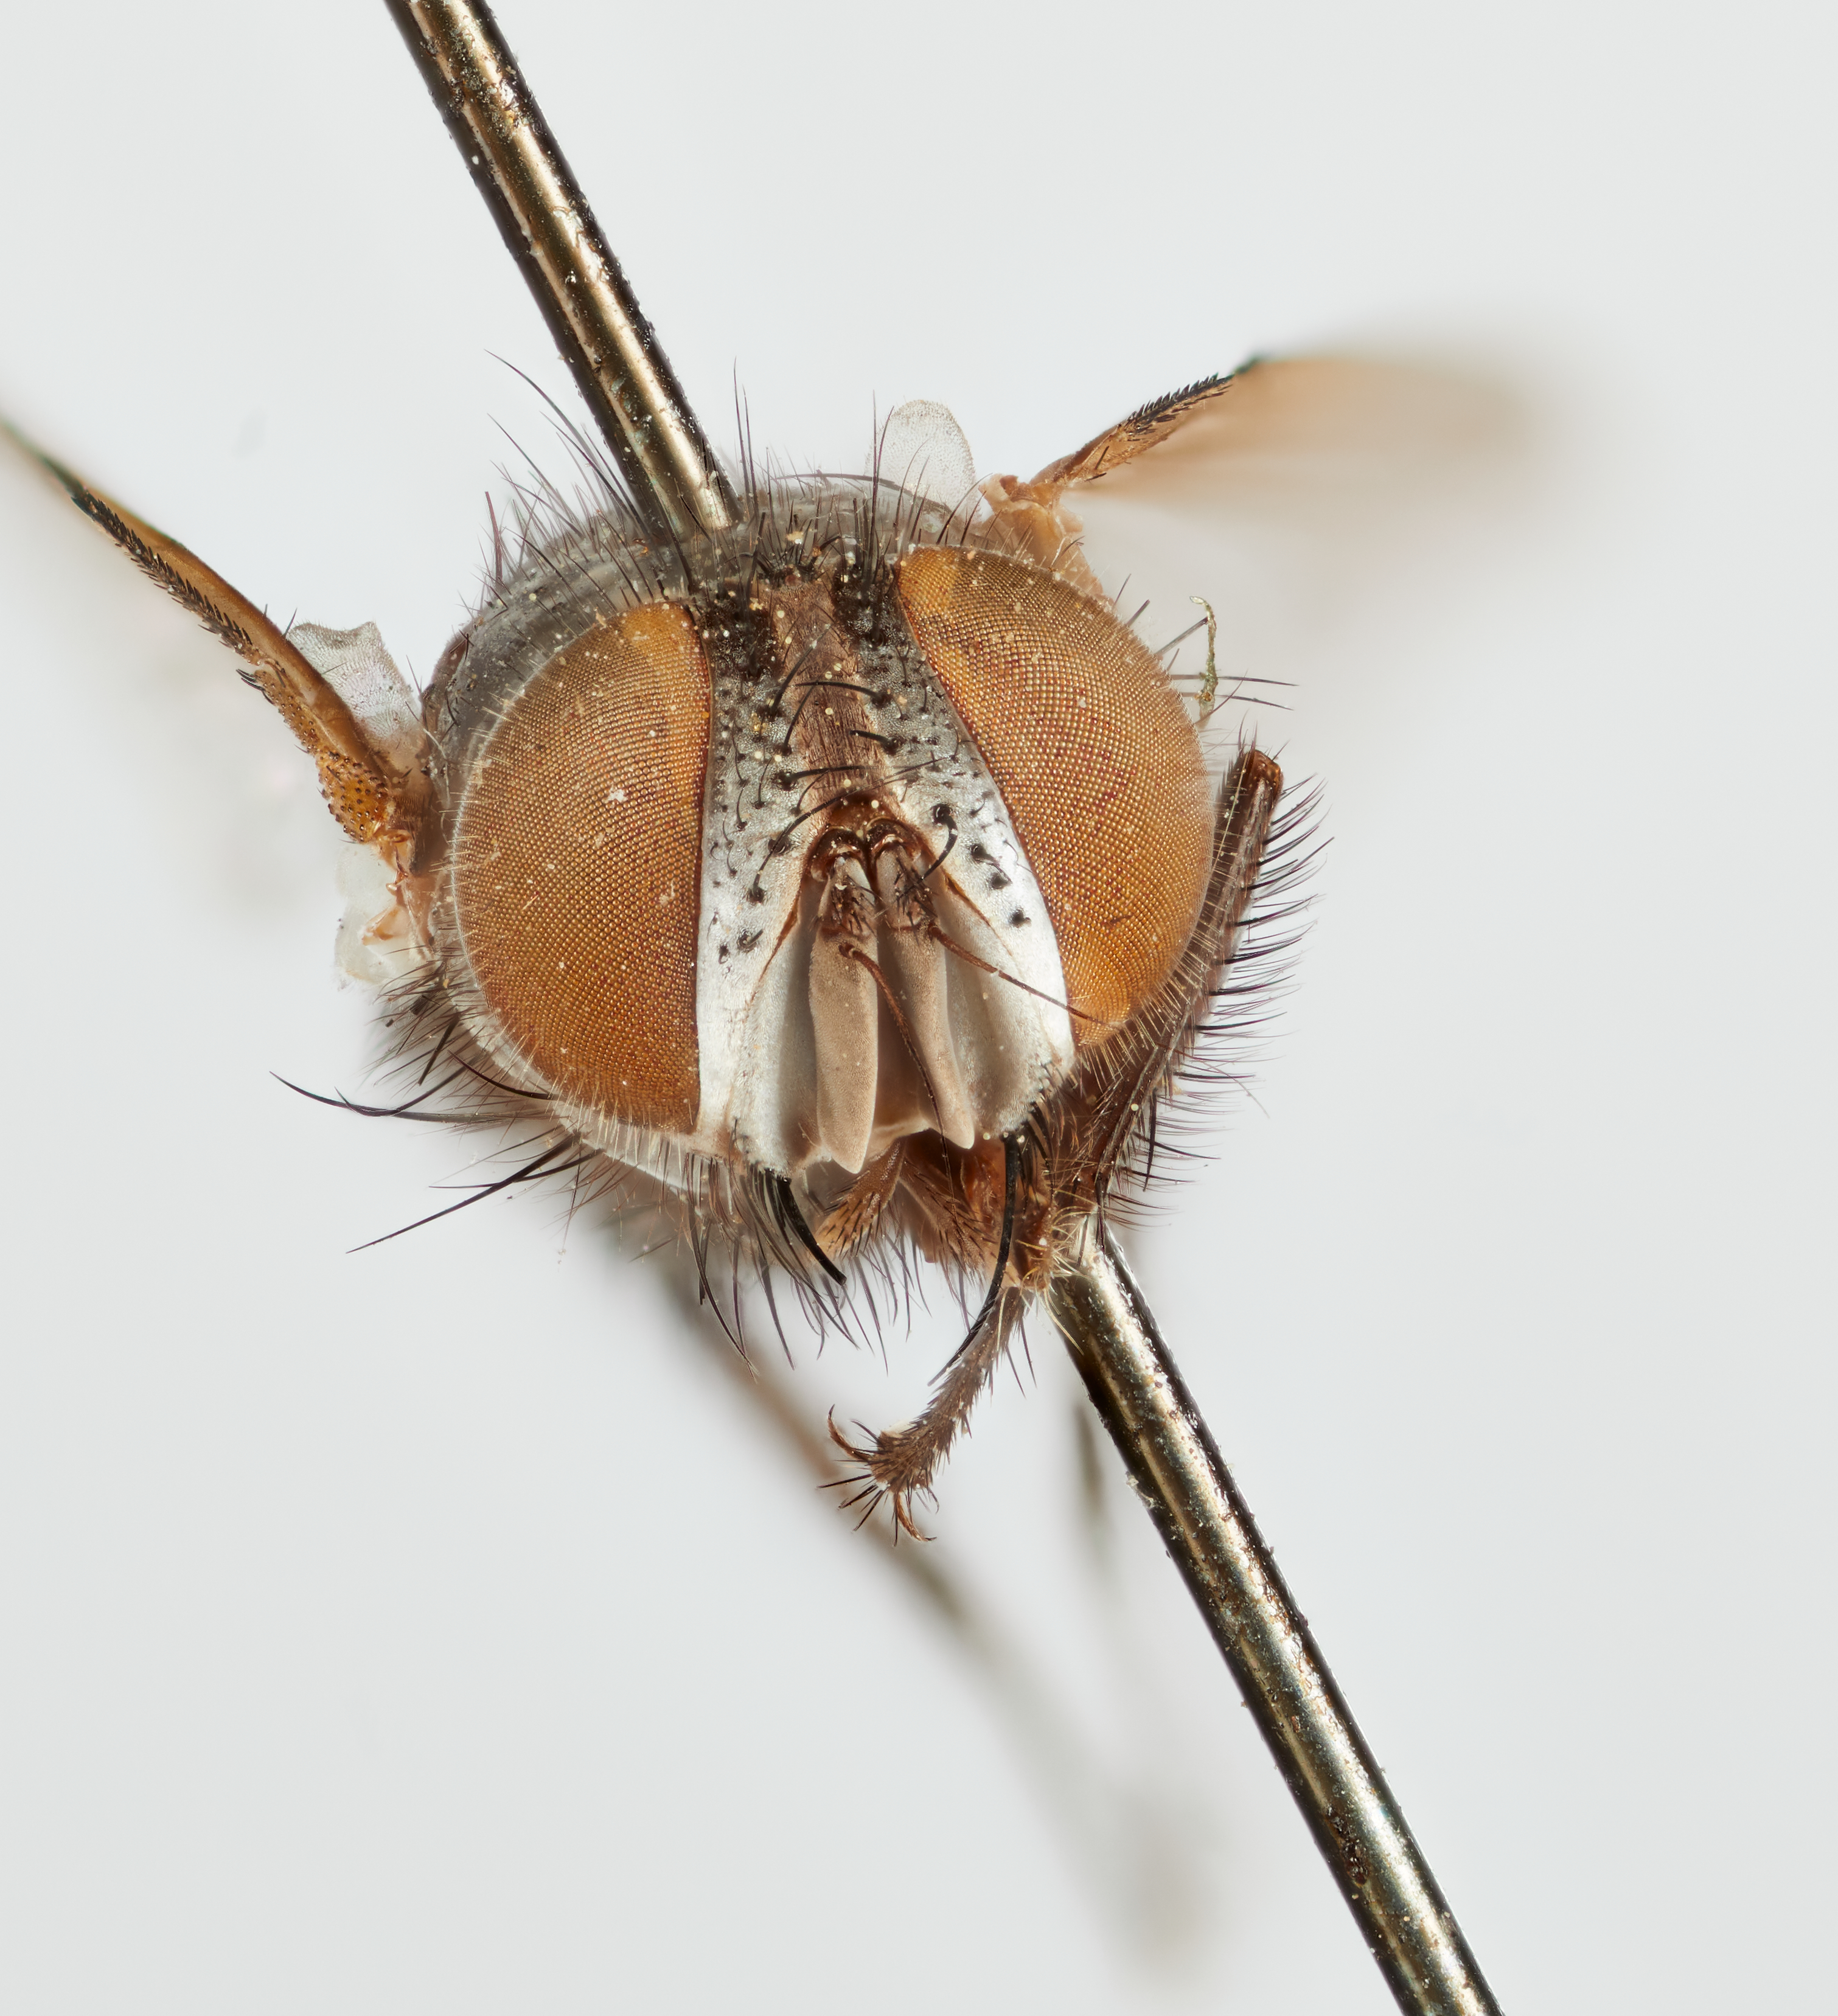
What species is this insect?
Exorista polita
